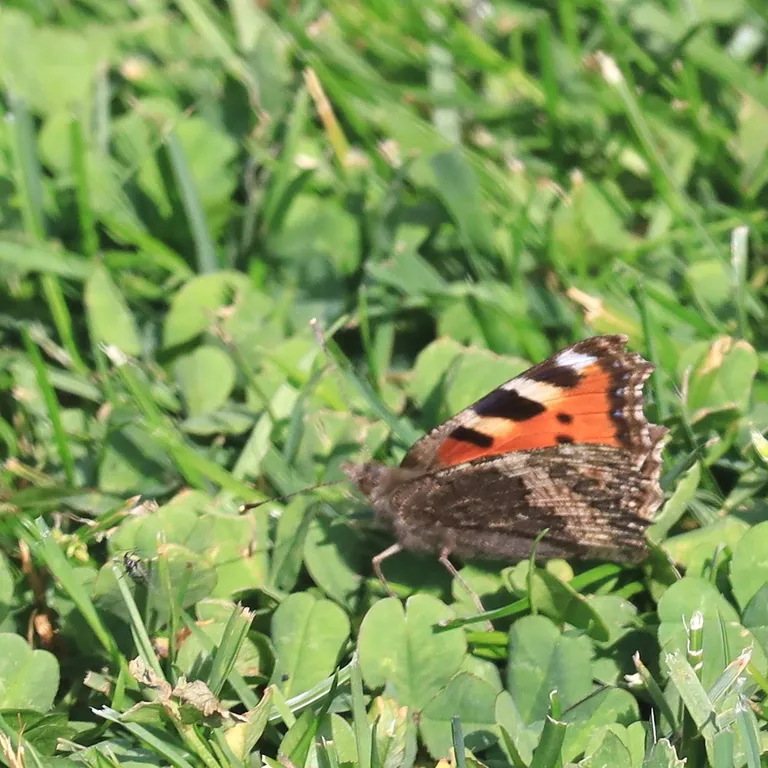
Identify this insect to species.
Aglais urticae
